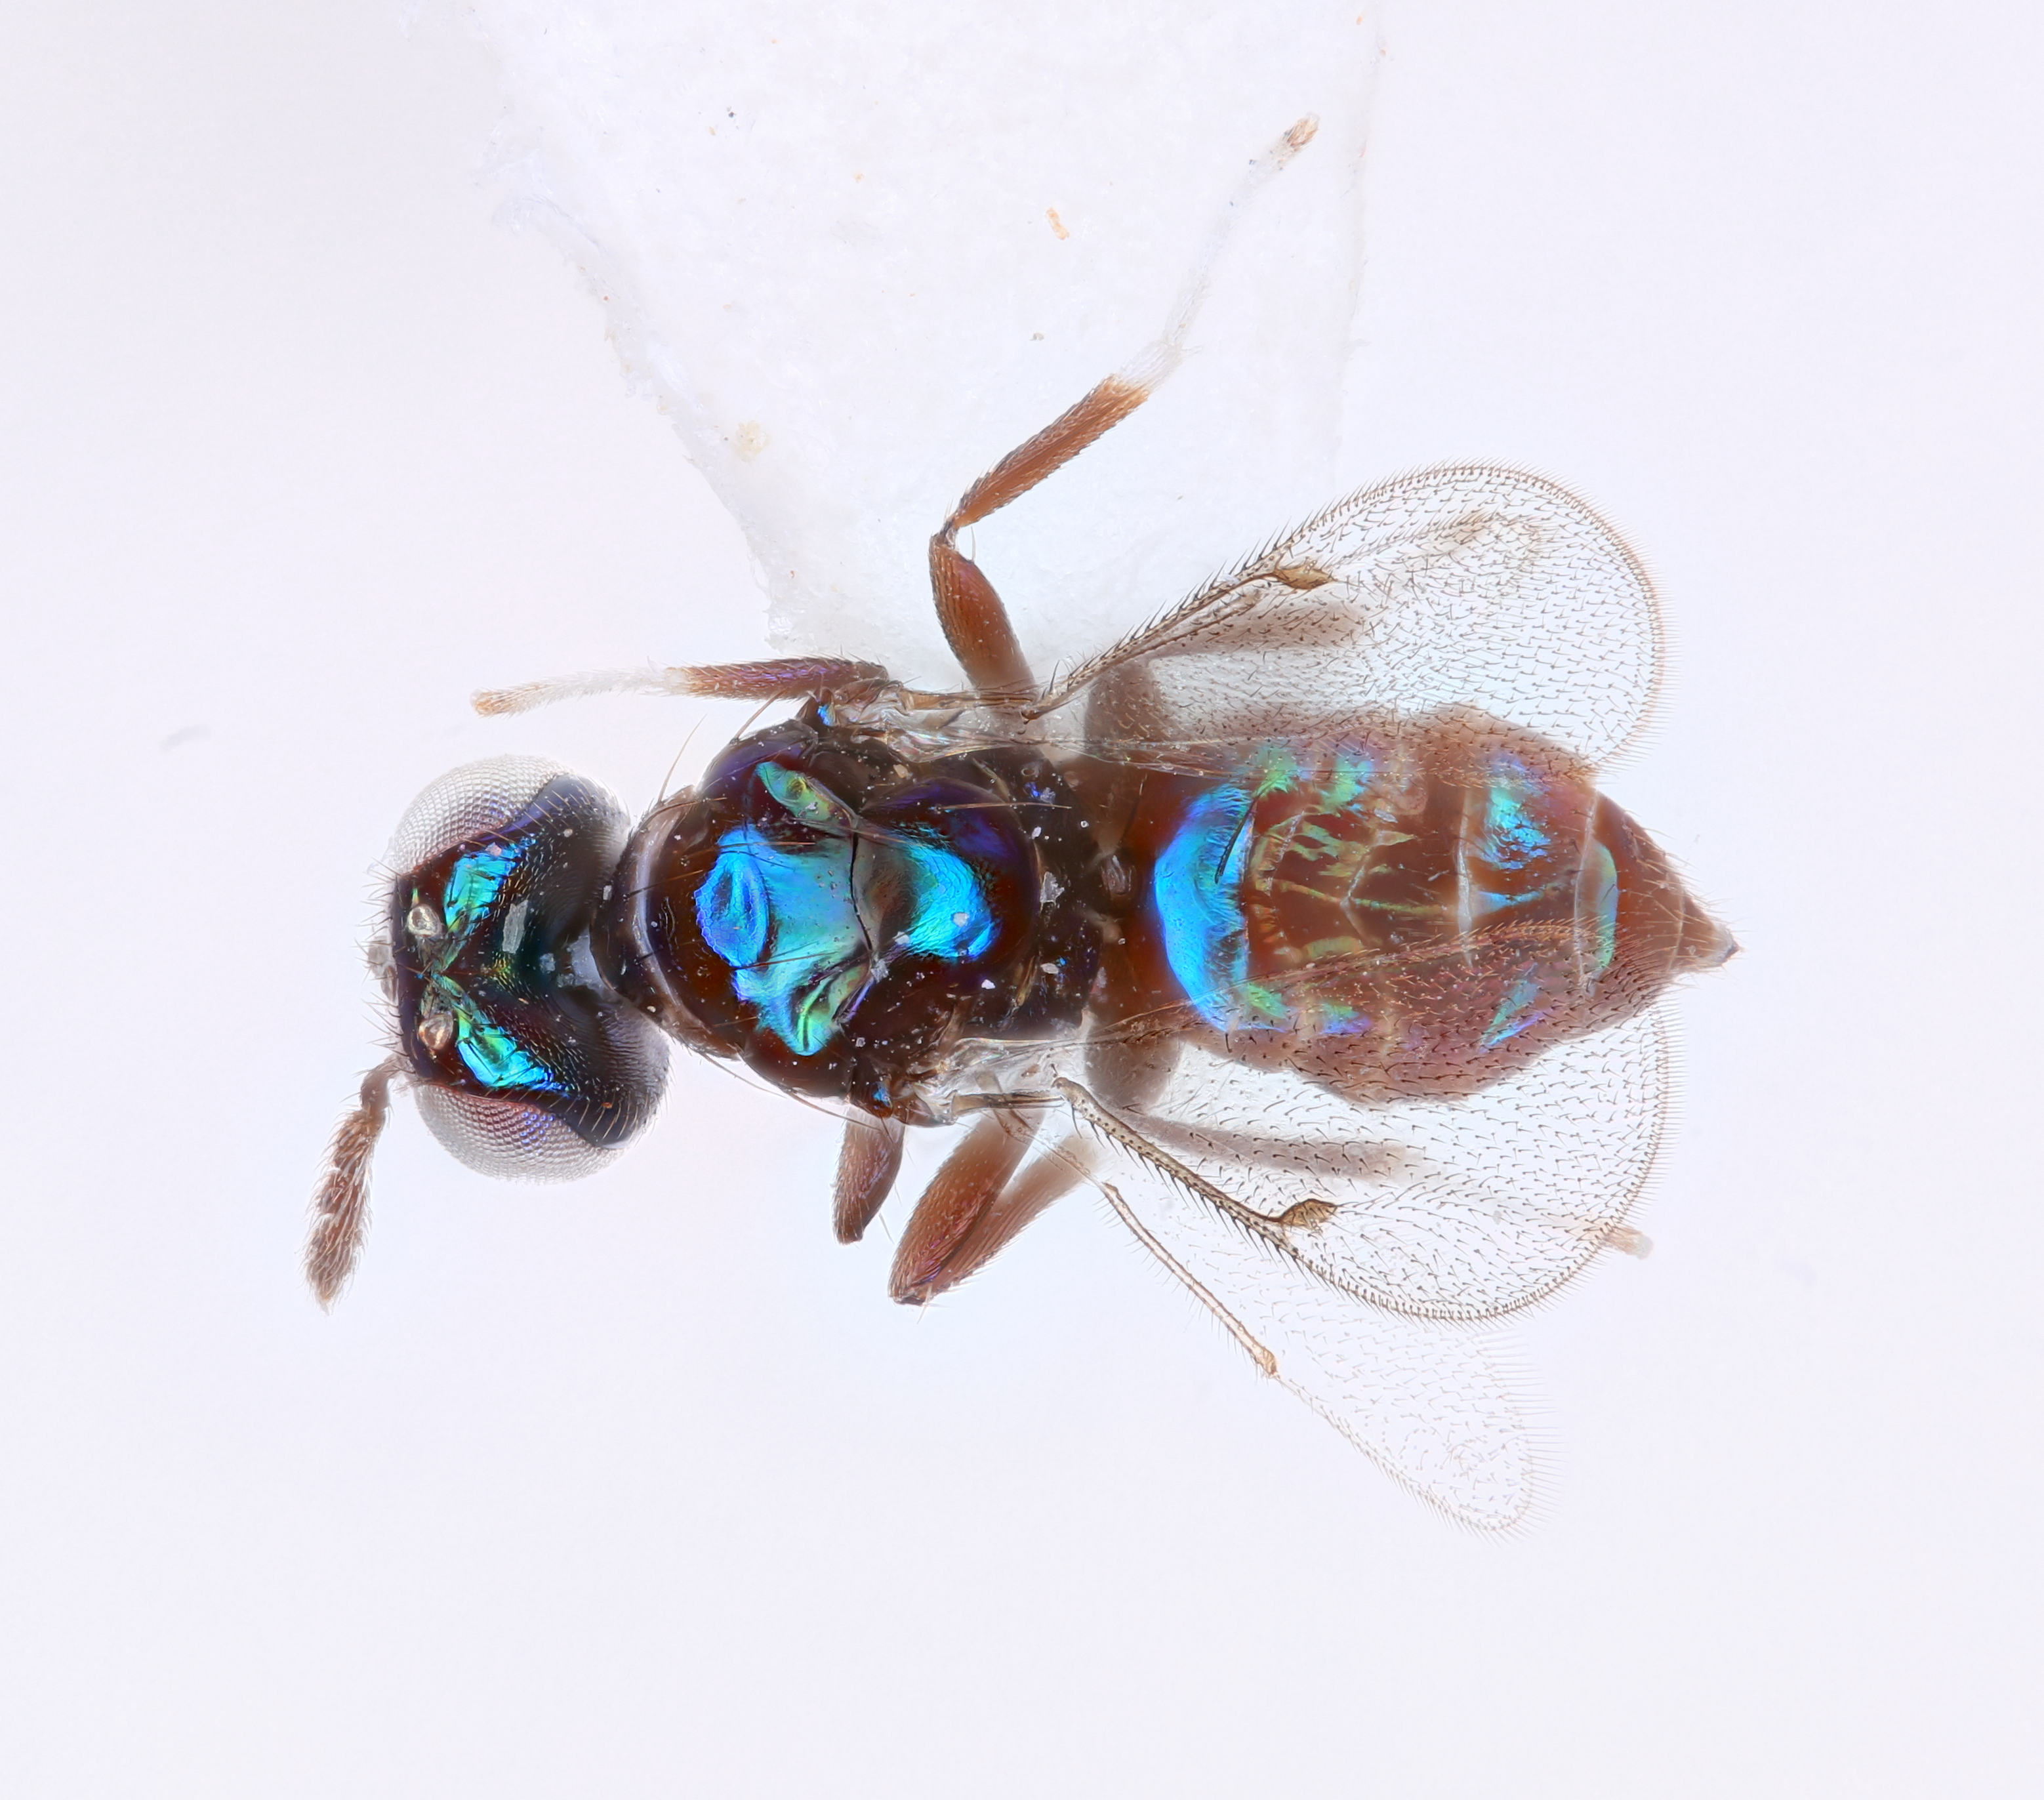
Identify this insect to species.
Neochrysocharis chalybea
